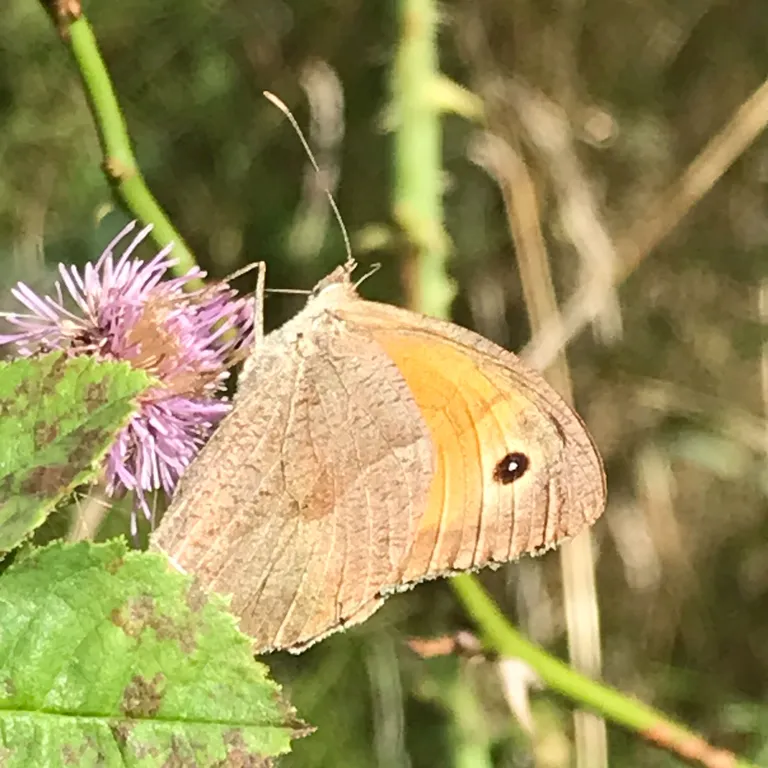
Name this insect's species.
Maniola jurtina
